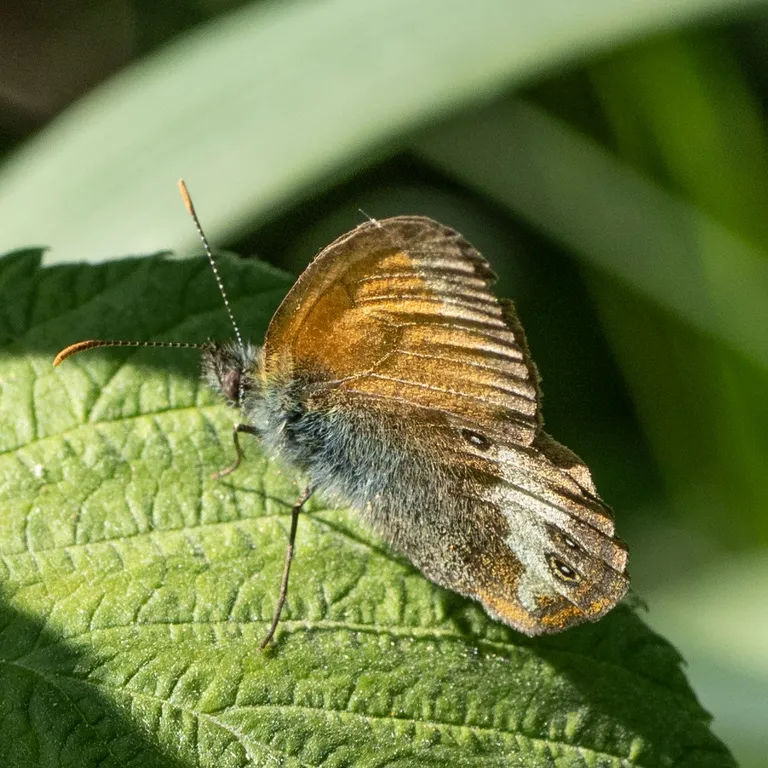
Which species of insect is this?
Coenonympha arcania
